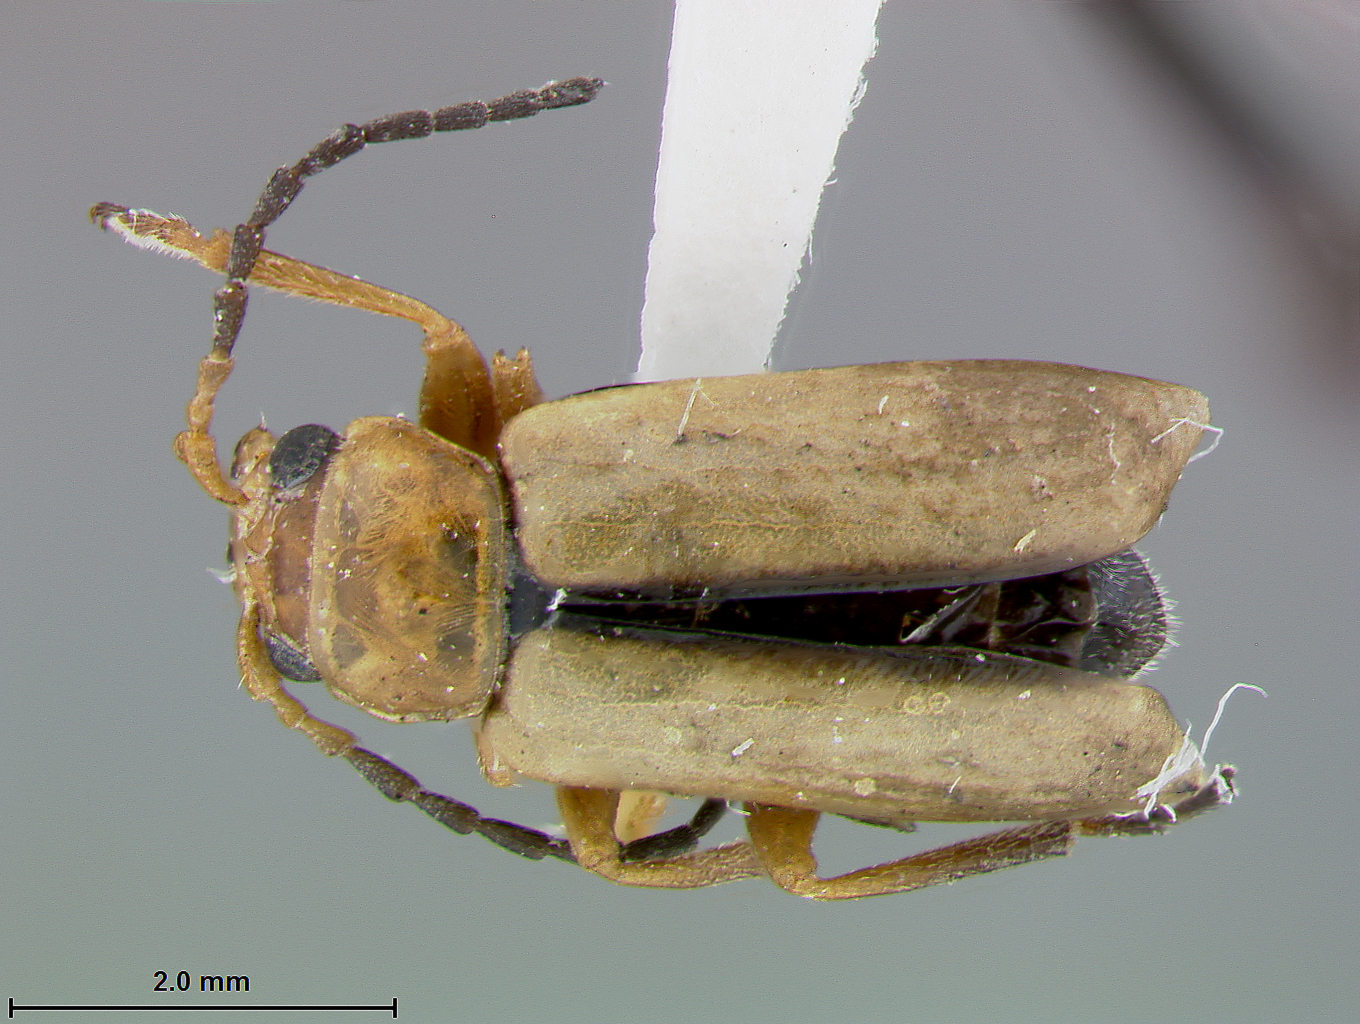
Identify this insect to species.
Luperodes nebrodes
